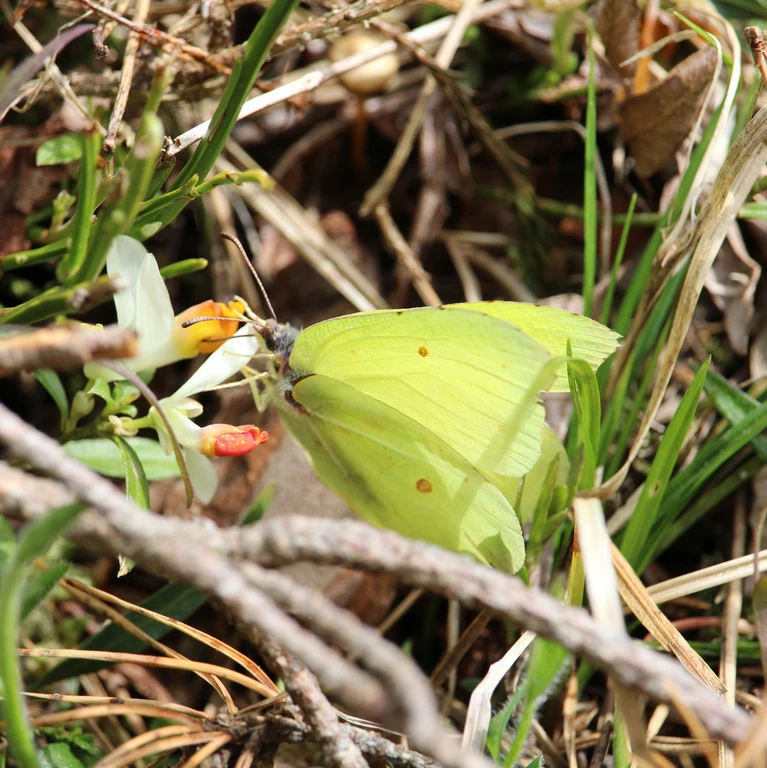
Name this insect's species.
Gonepteryx rhamni
